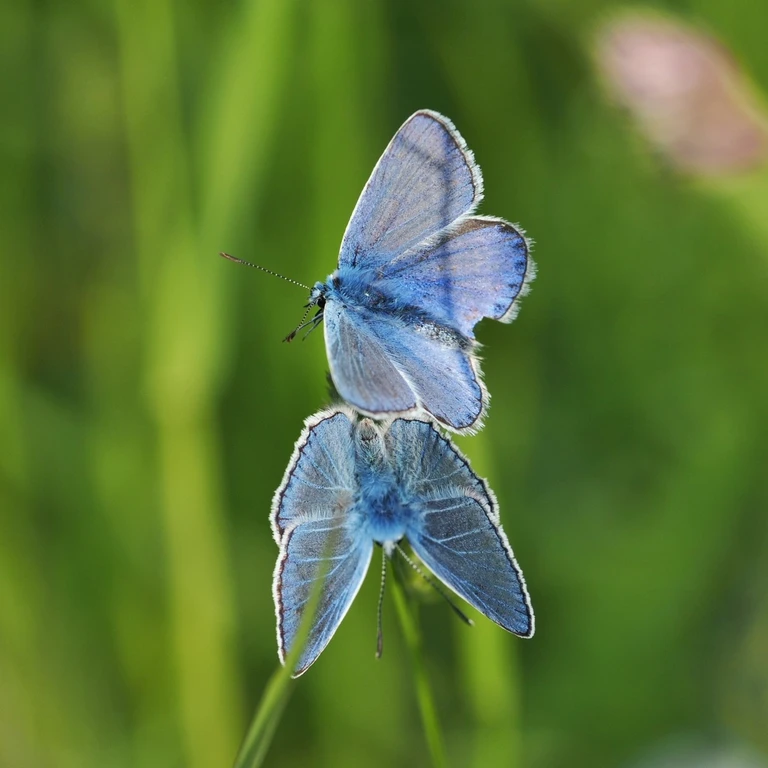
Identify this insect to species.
Polyommatus icarus
